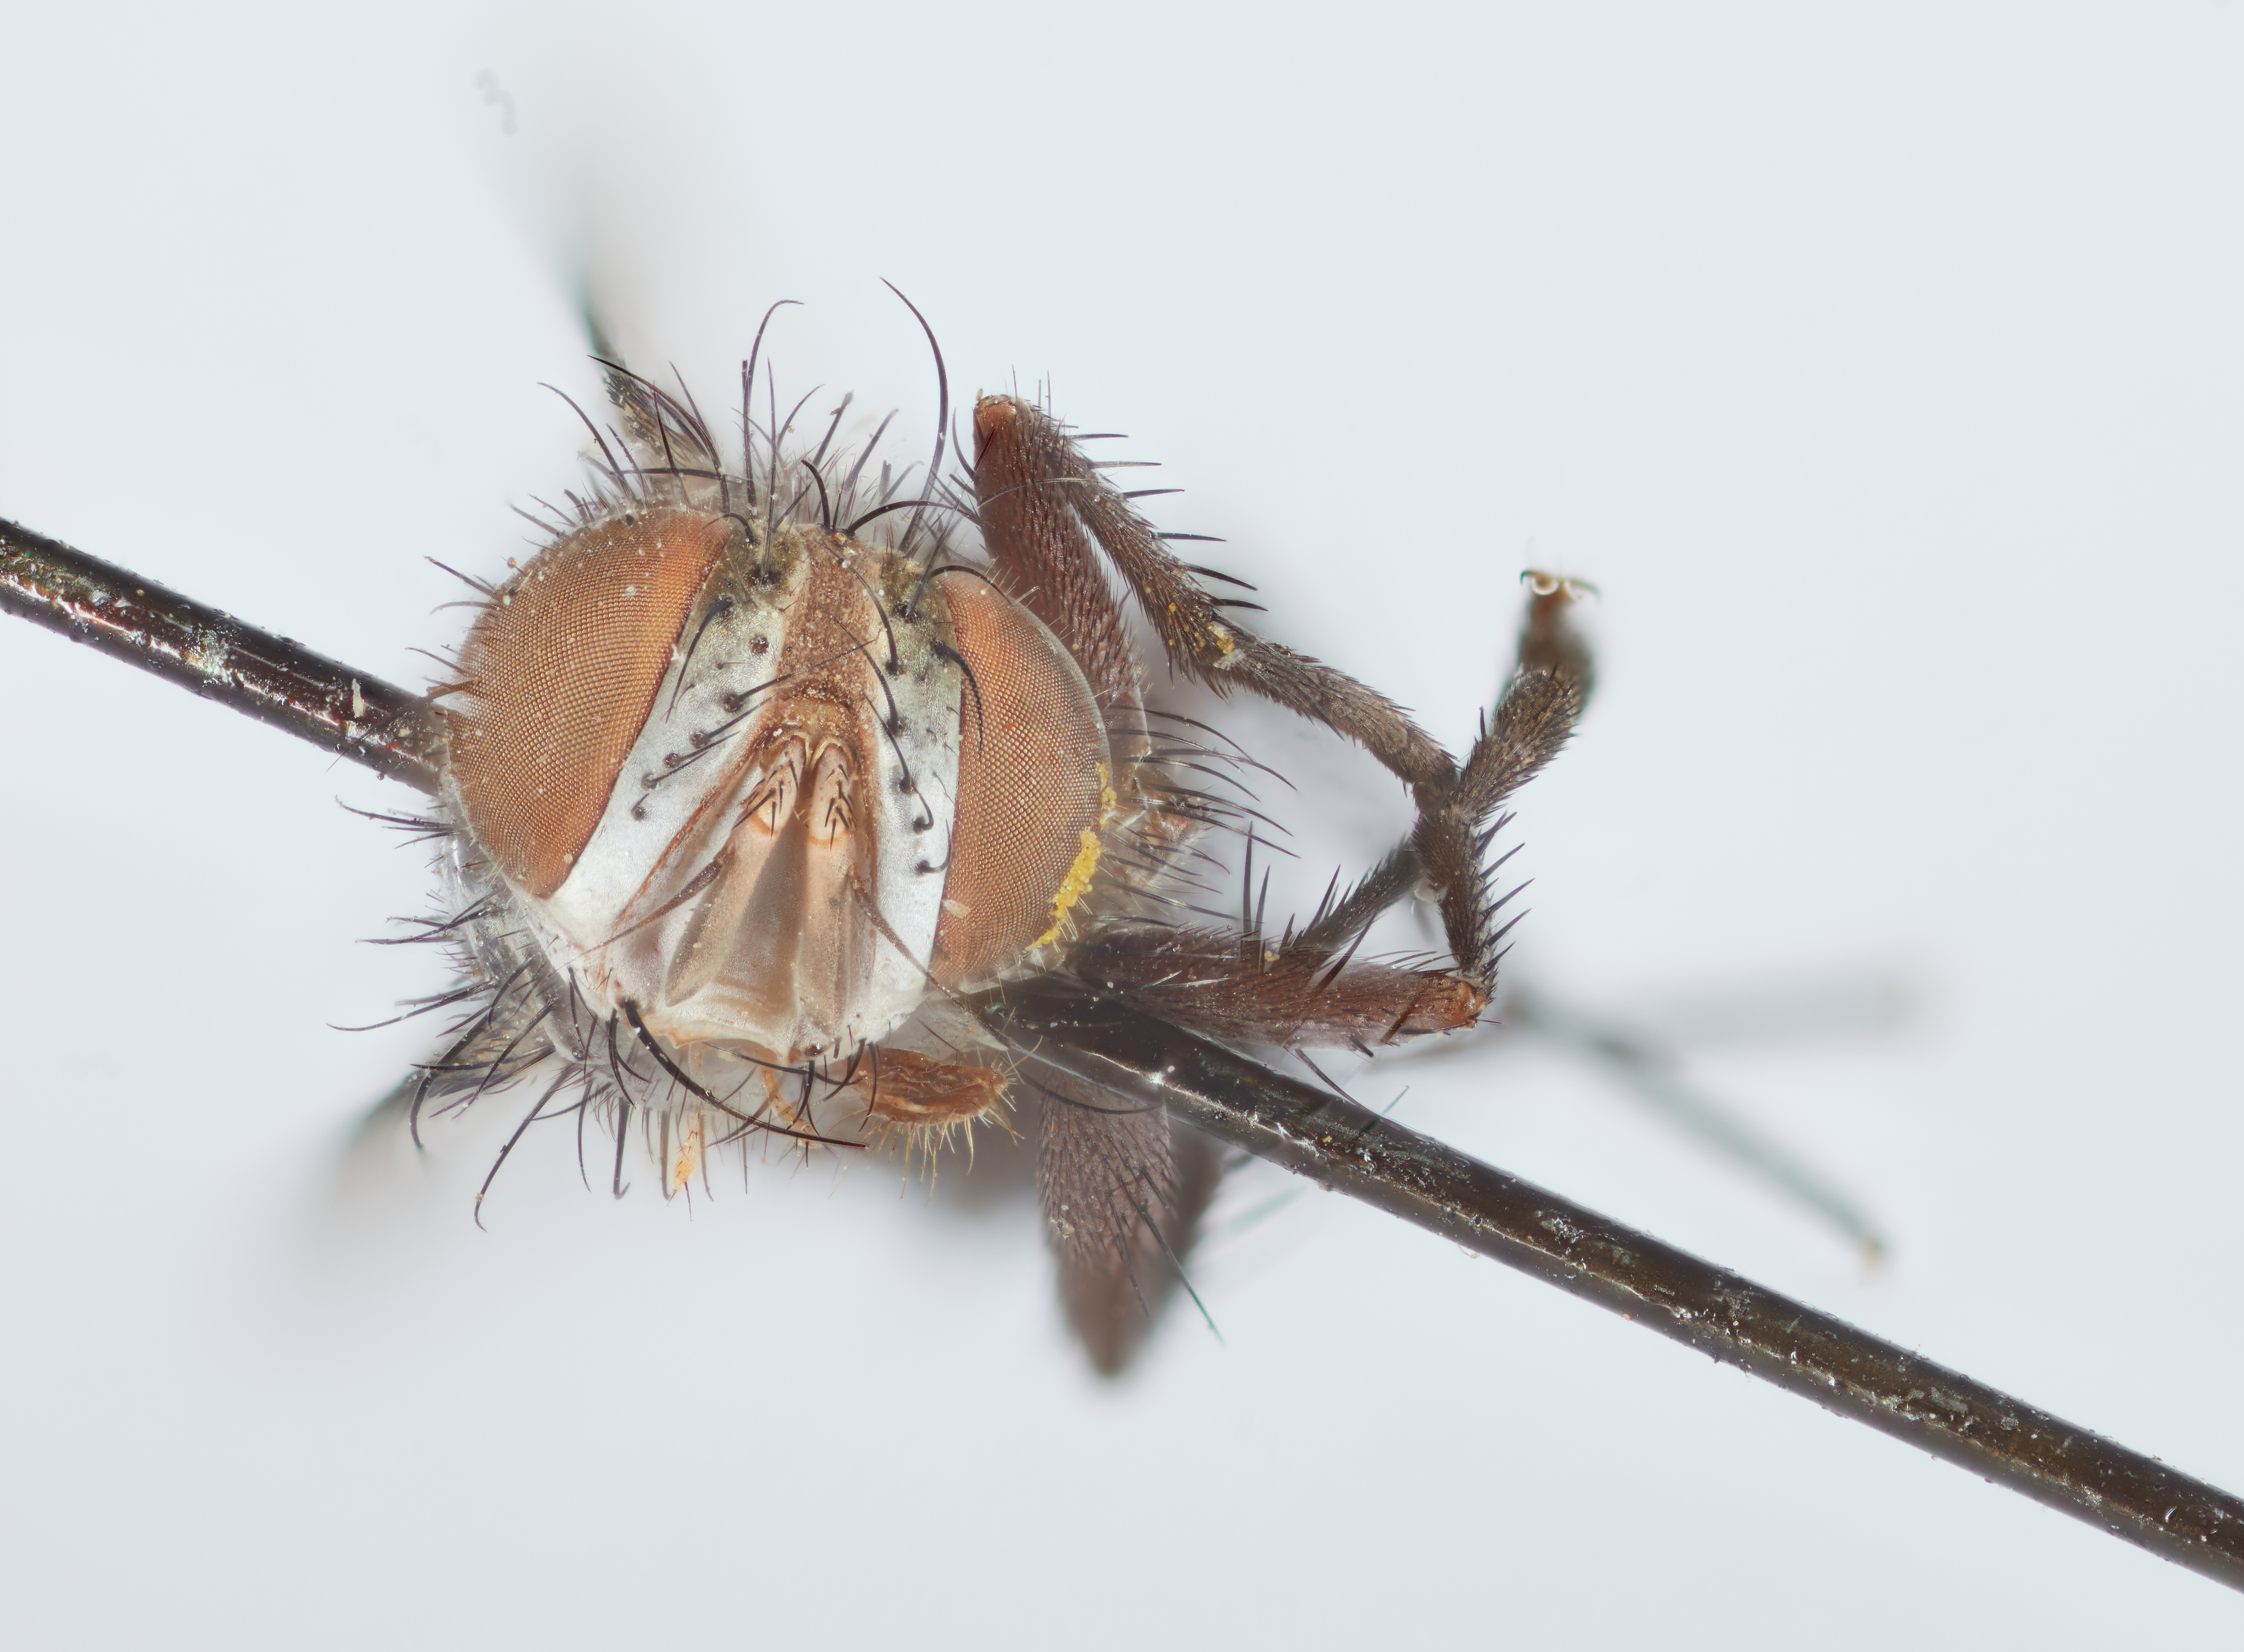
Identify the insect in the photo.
Exorista spinipennis
